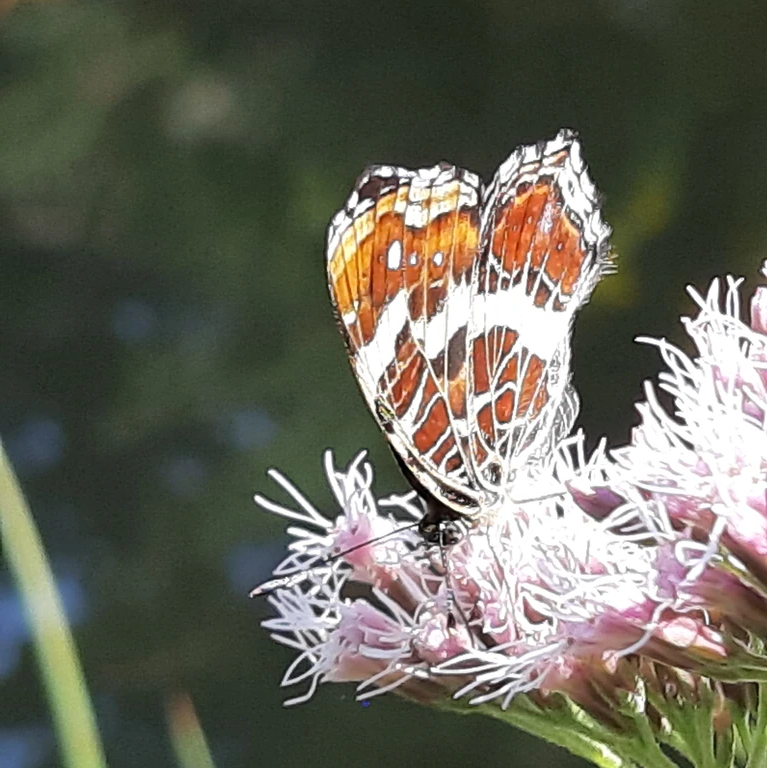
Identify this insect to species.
Araschnia levana
